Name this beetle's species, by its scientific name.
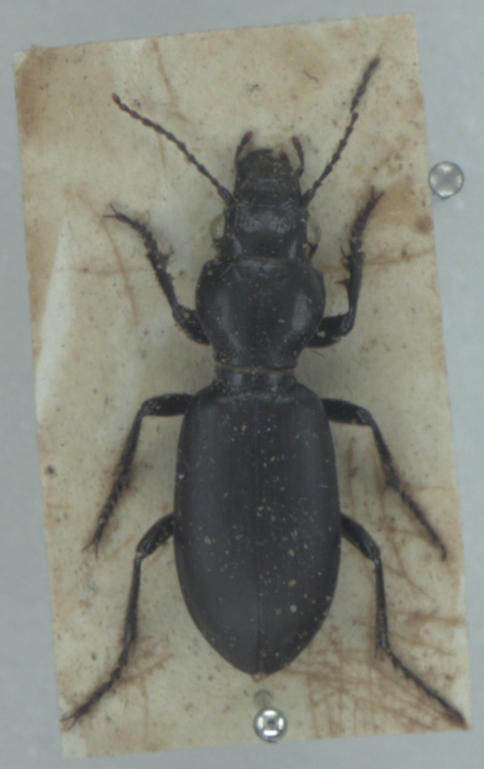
Broscus cephalotes
